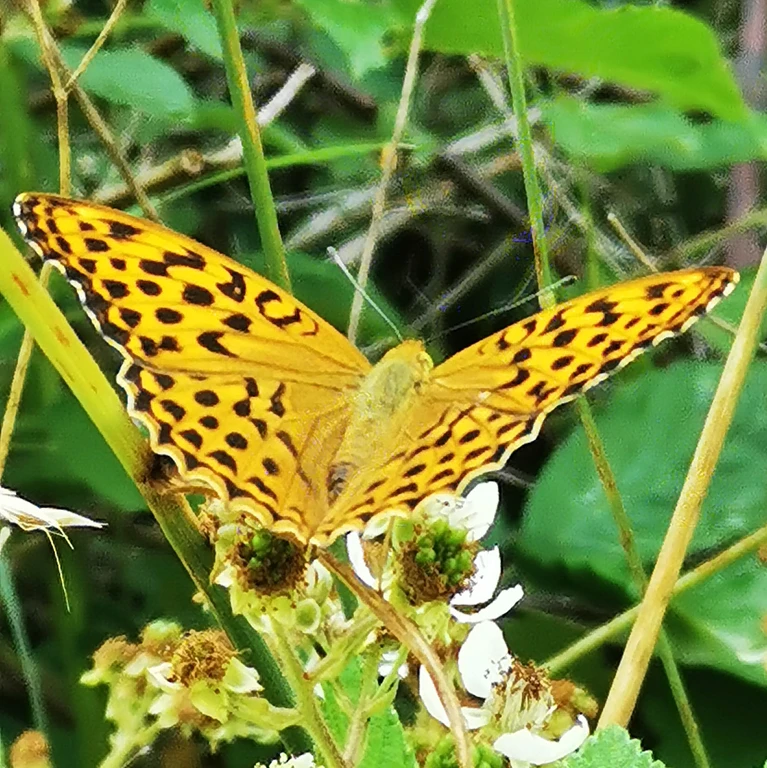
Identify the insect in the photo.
Argynnis paphia
